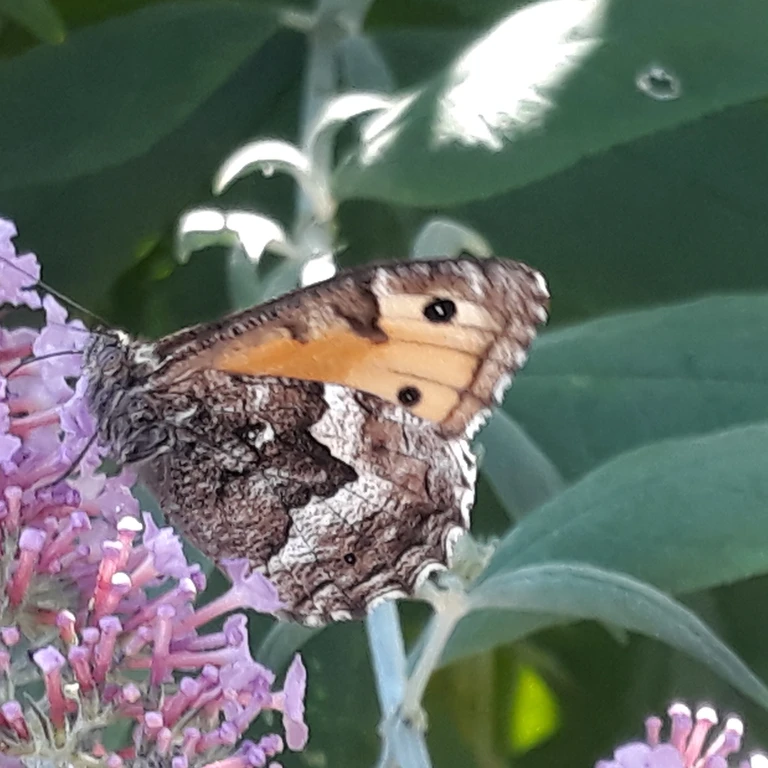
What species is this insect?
Hipparchia semele
